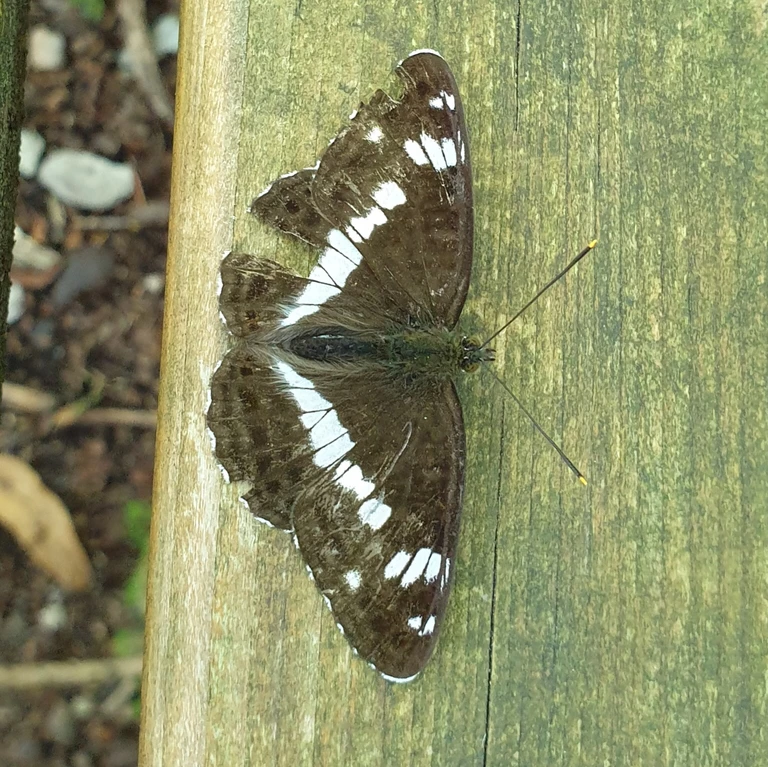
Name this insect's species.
Limenitis camilla (also Ladoga camilla)
